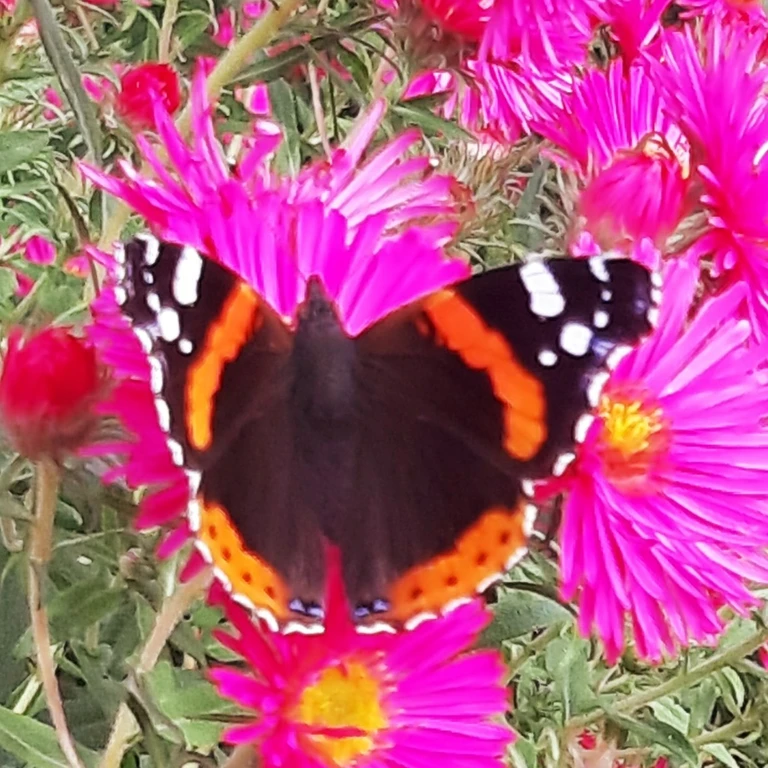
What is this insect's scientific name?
Vanessa atalanta
